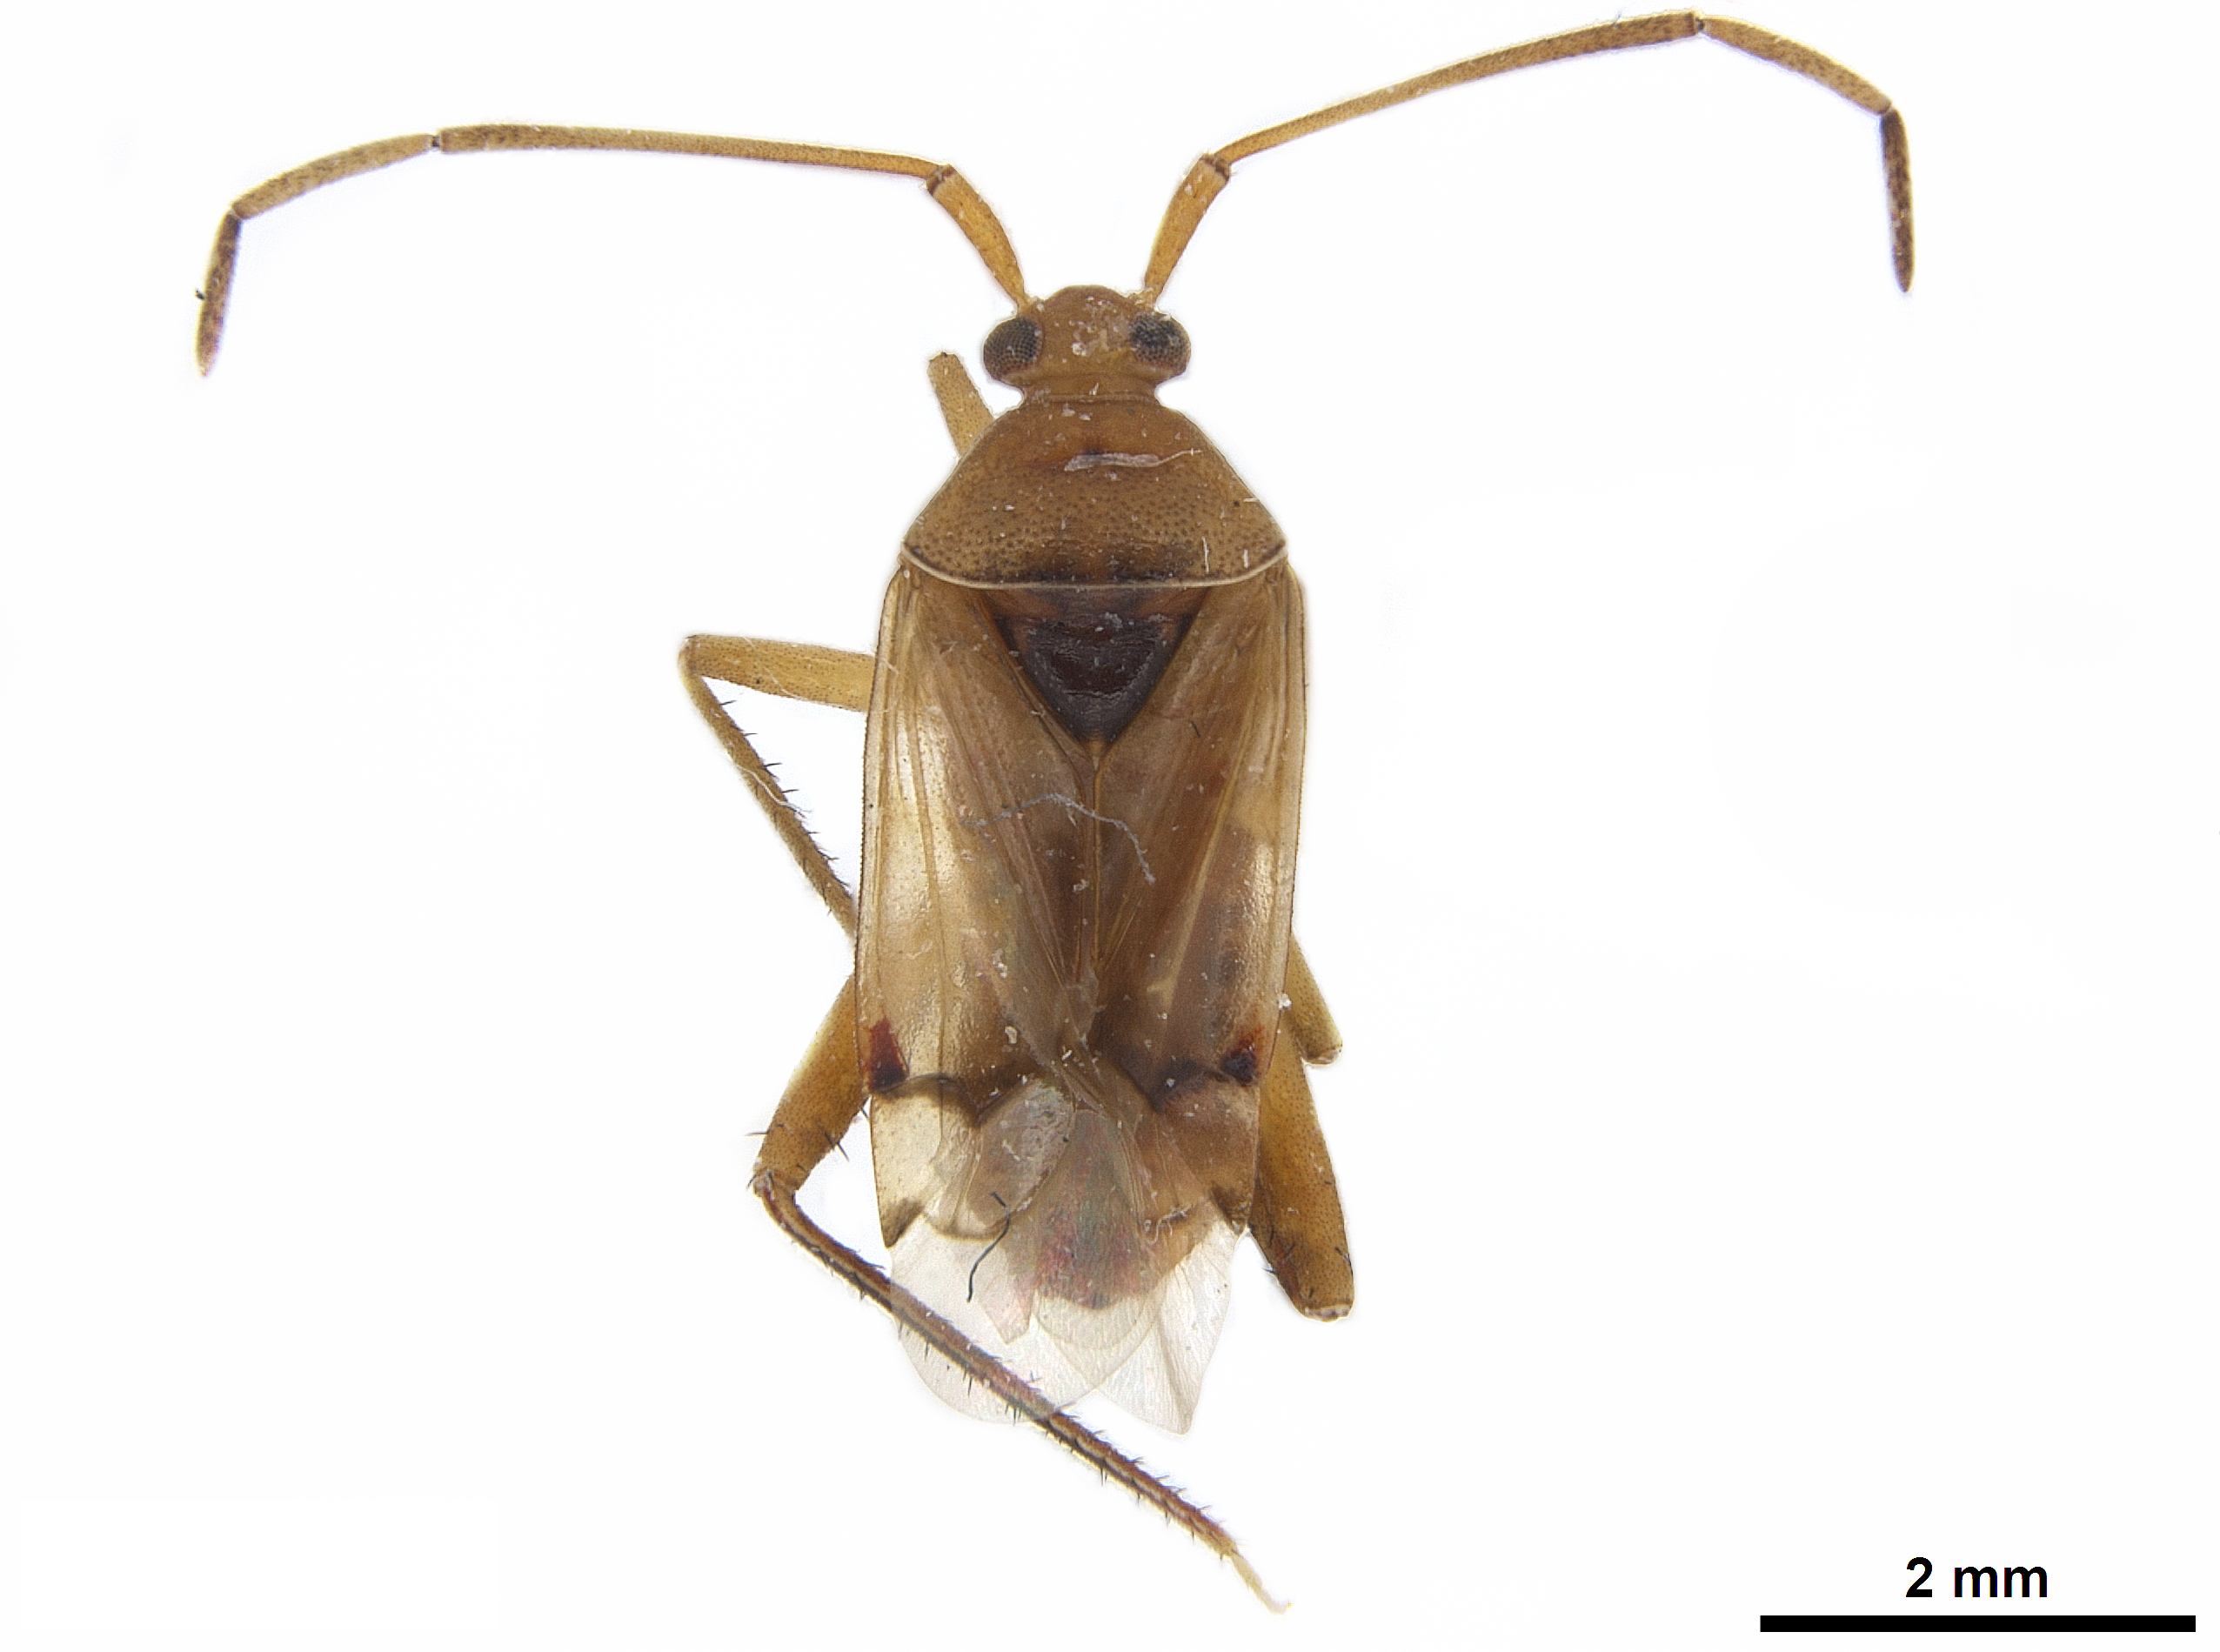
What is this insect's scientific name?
Eustictus clarus
